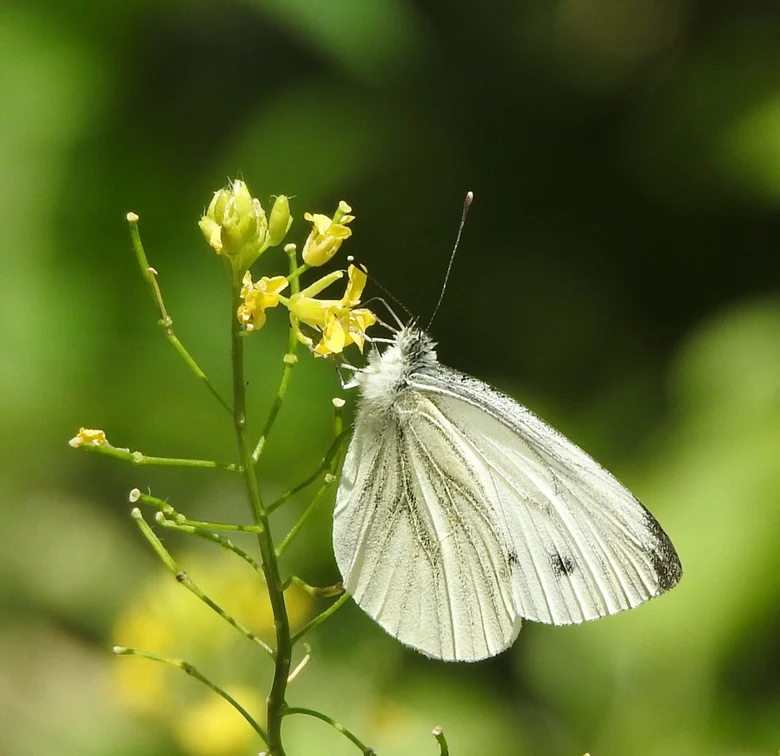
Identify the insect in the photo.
Pieris napi
